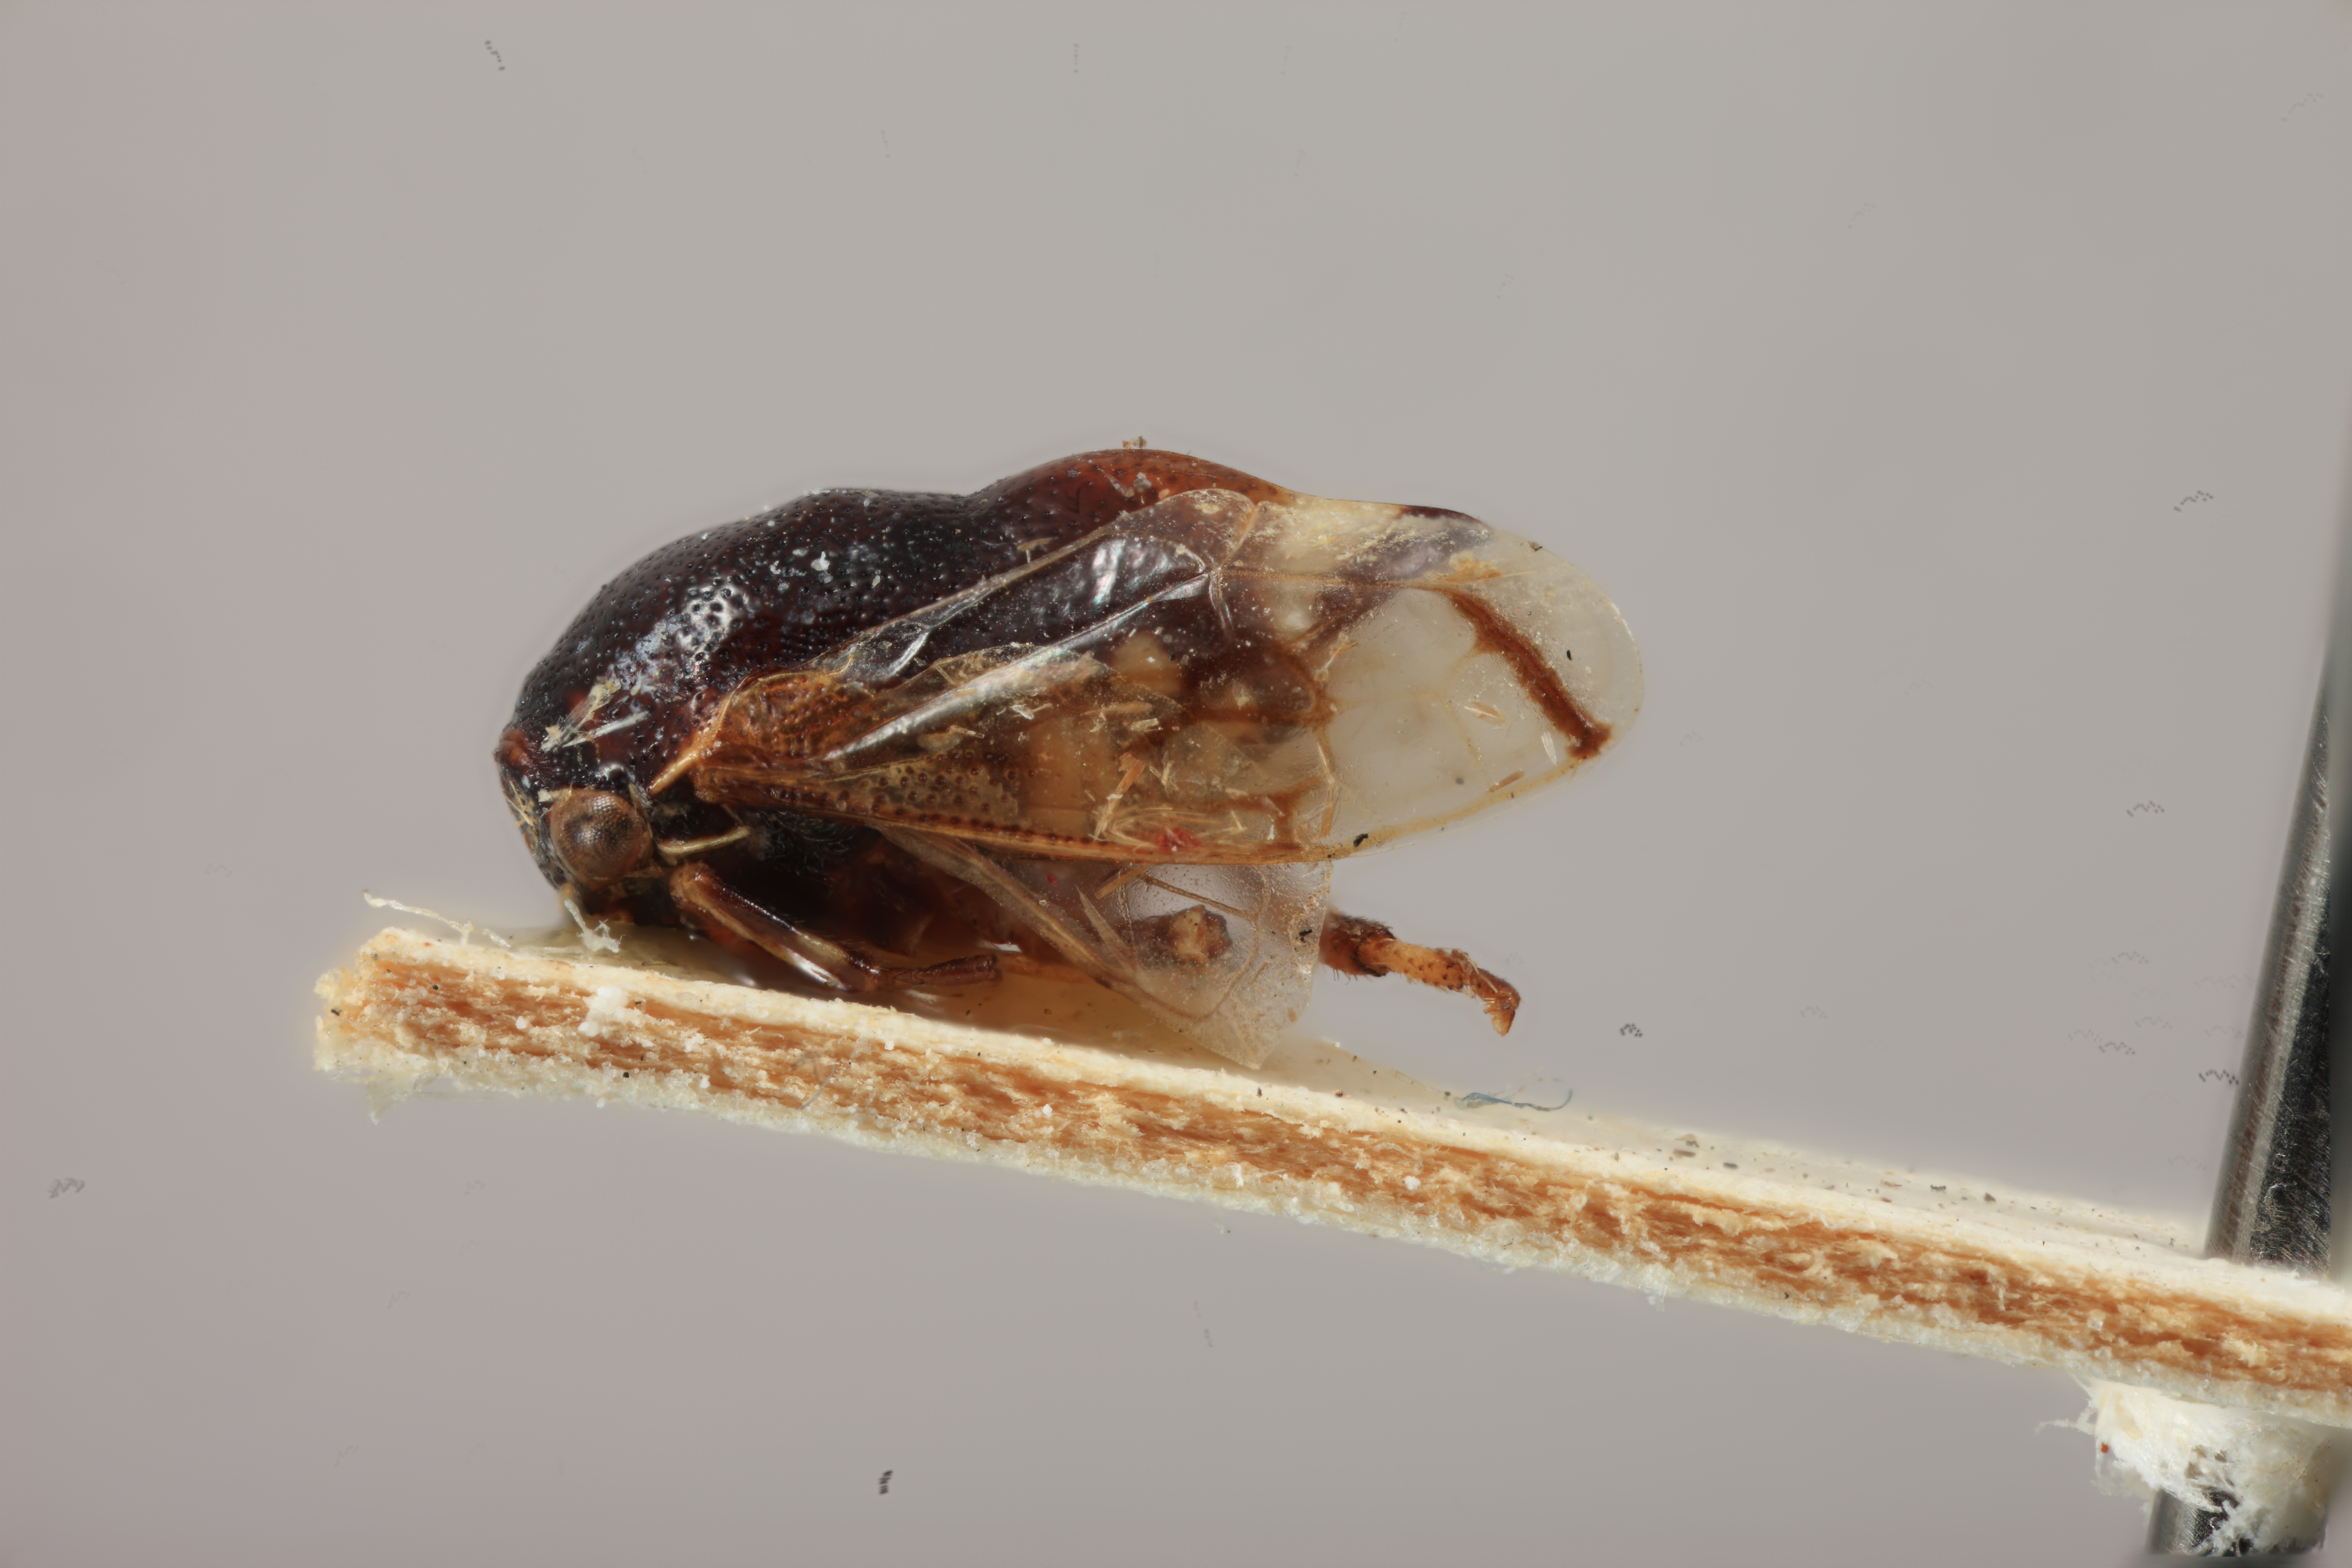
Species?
Ophiderma fascipennis
